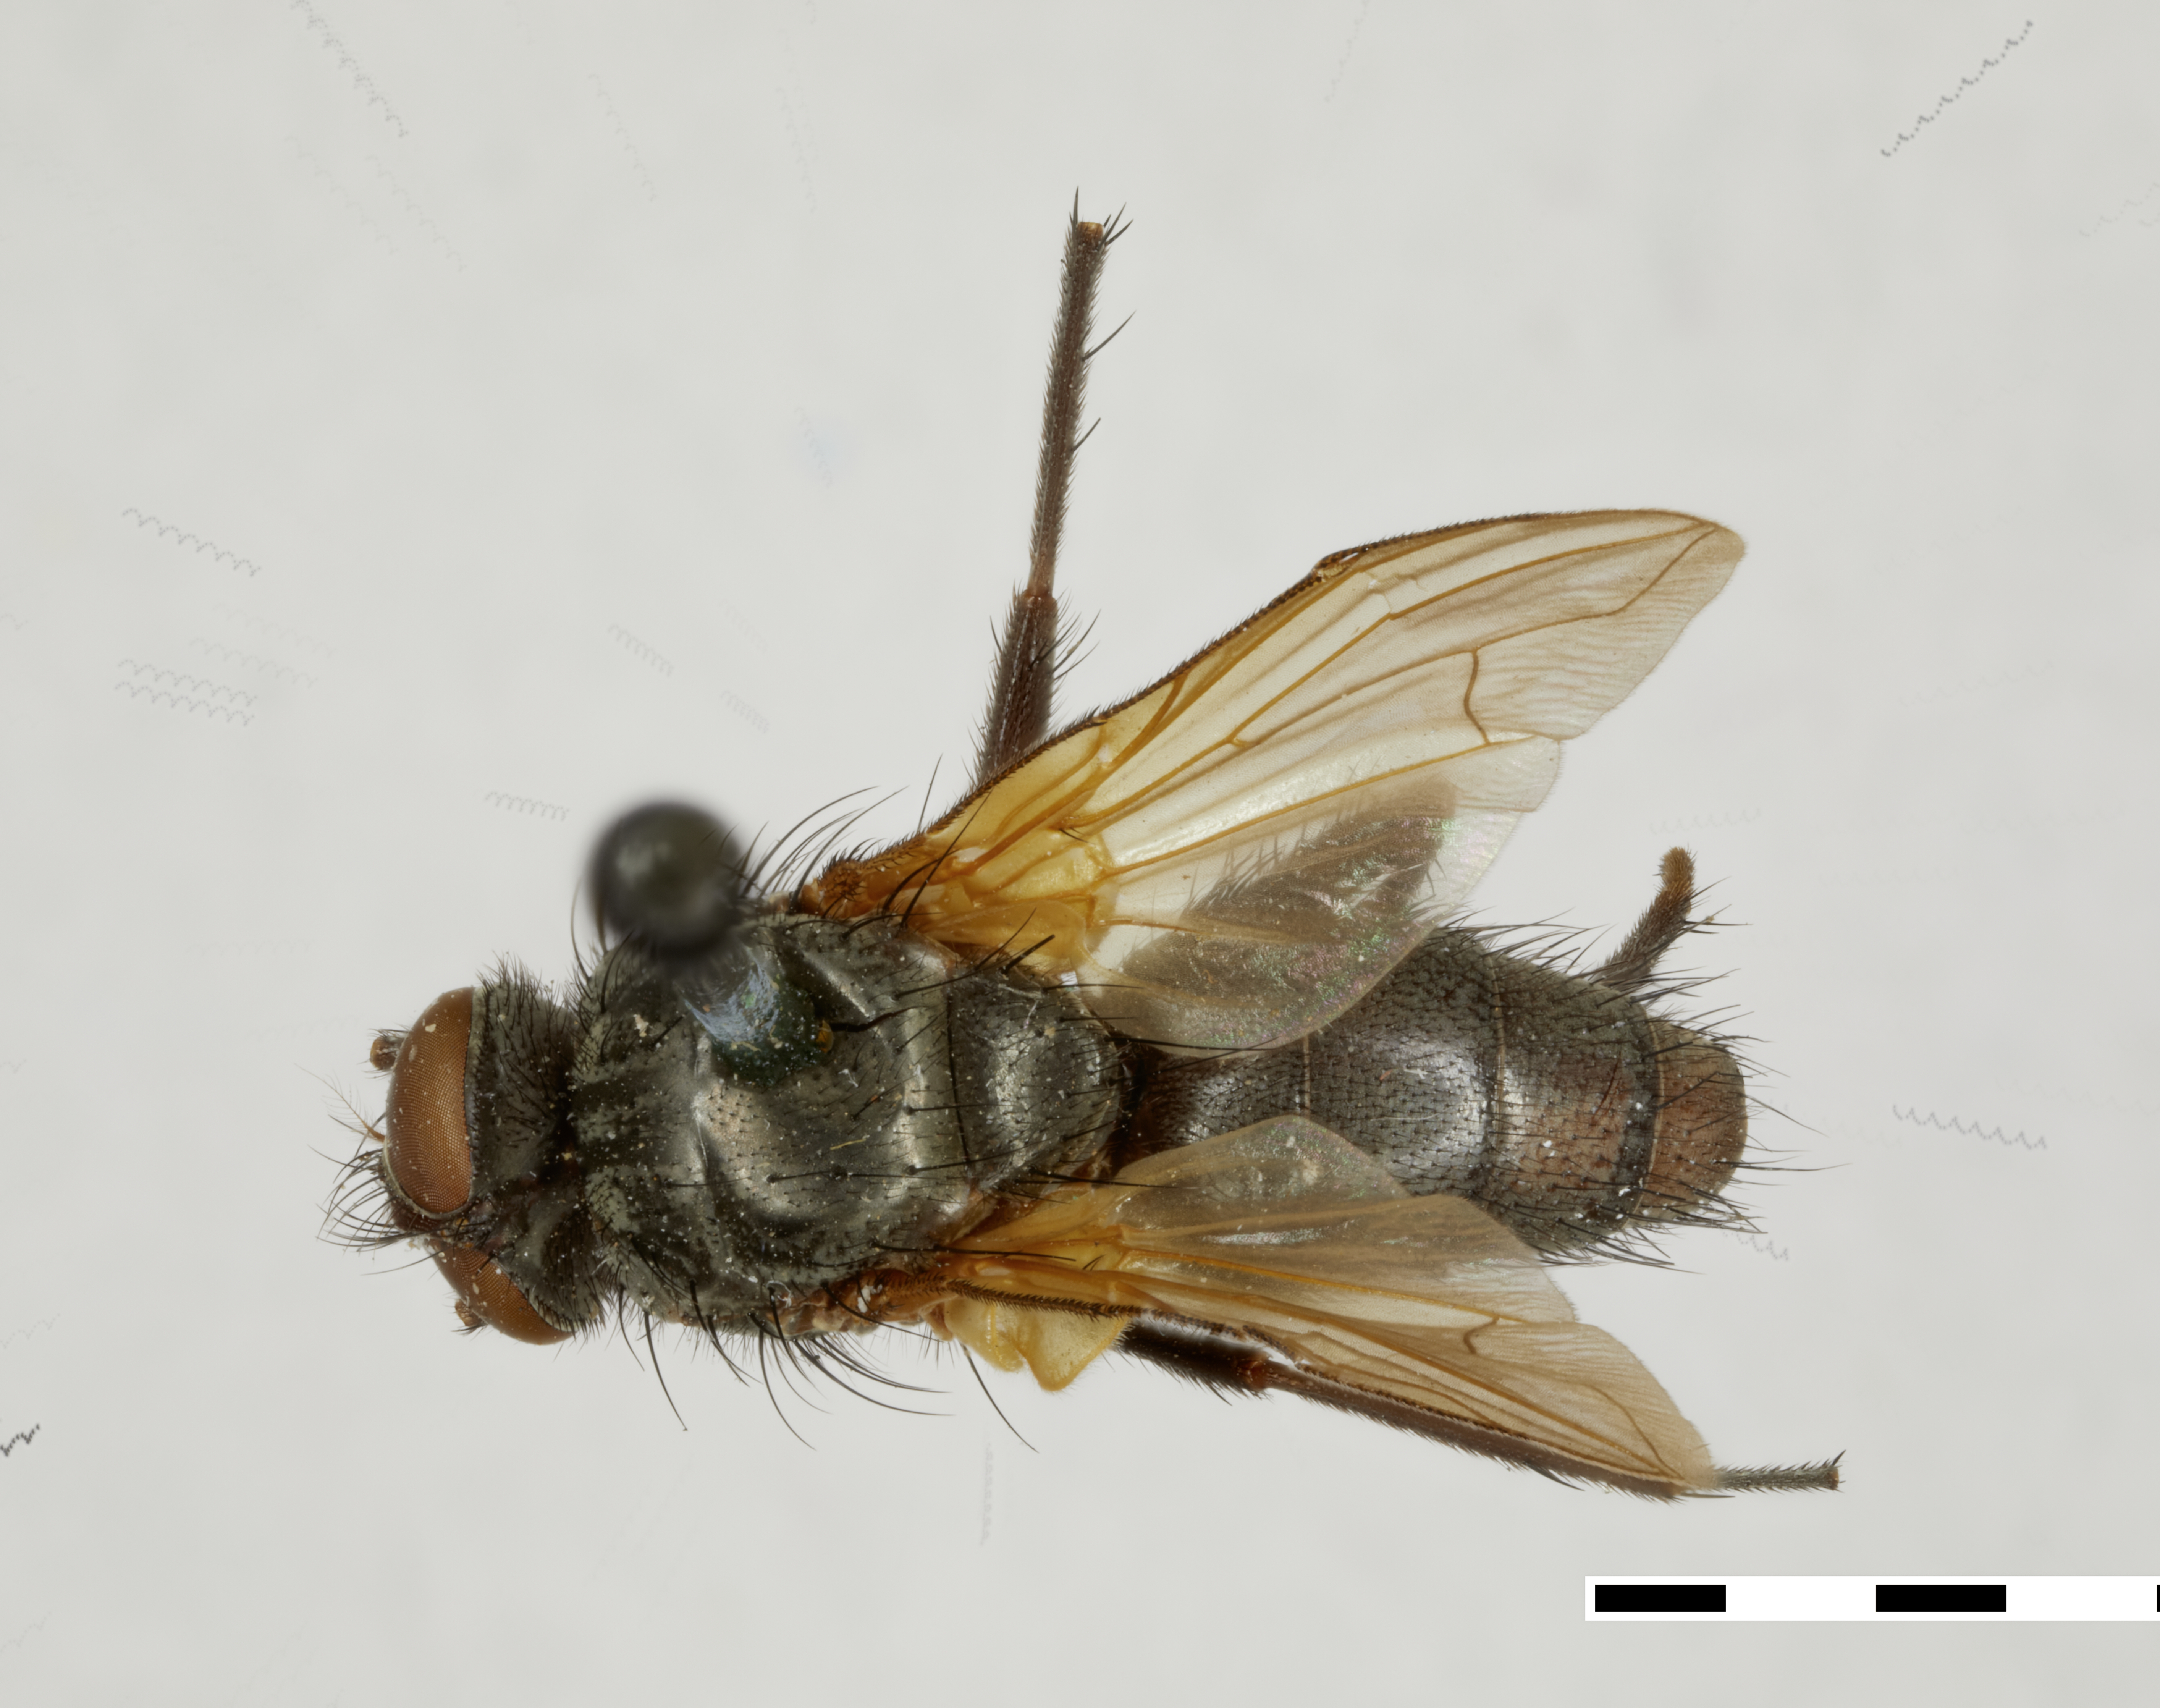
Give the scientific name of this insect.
Chaetona flavipennis (also Melanomya flavipennis)
